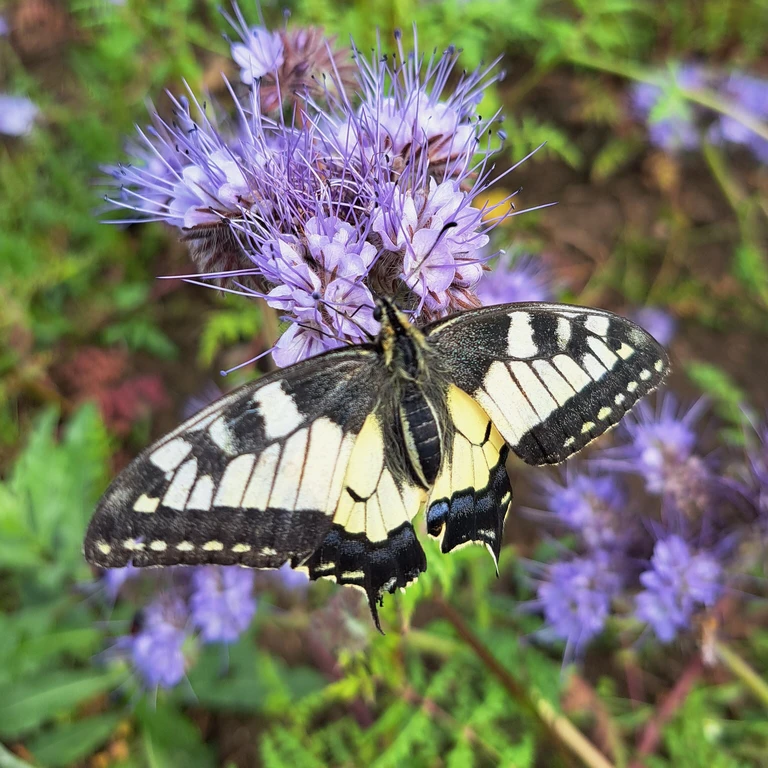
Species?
Papilio machaon
